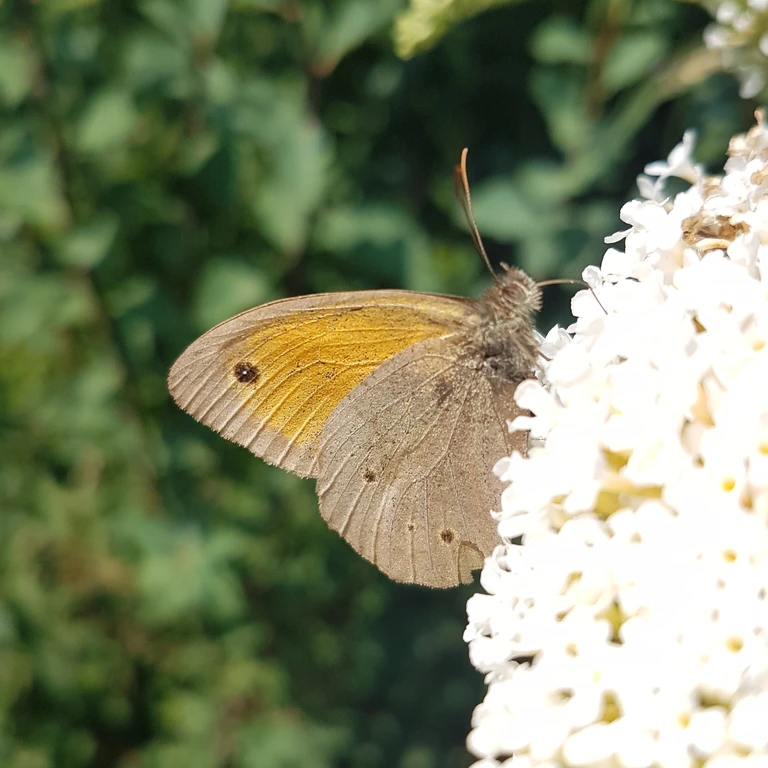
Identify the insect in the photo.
Maniola jurtina
